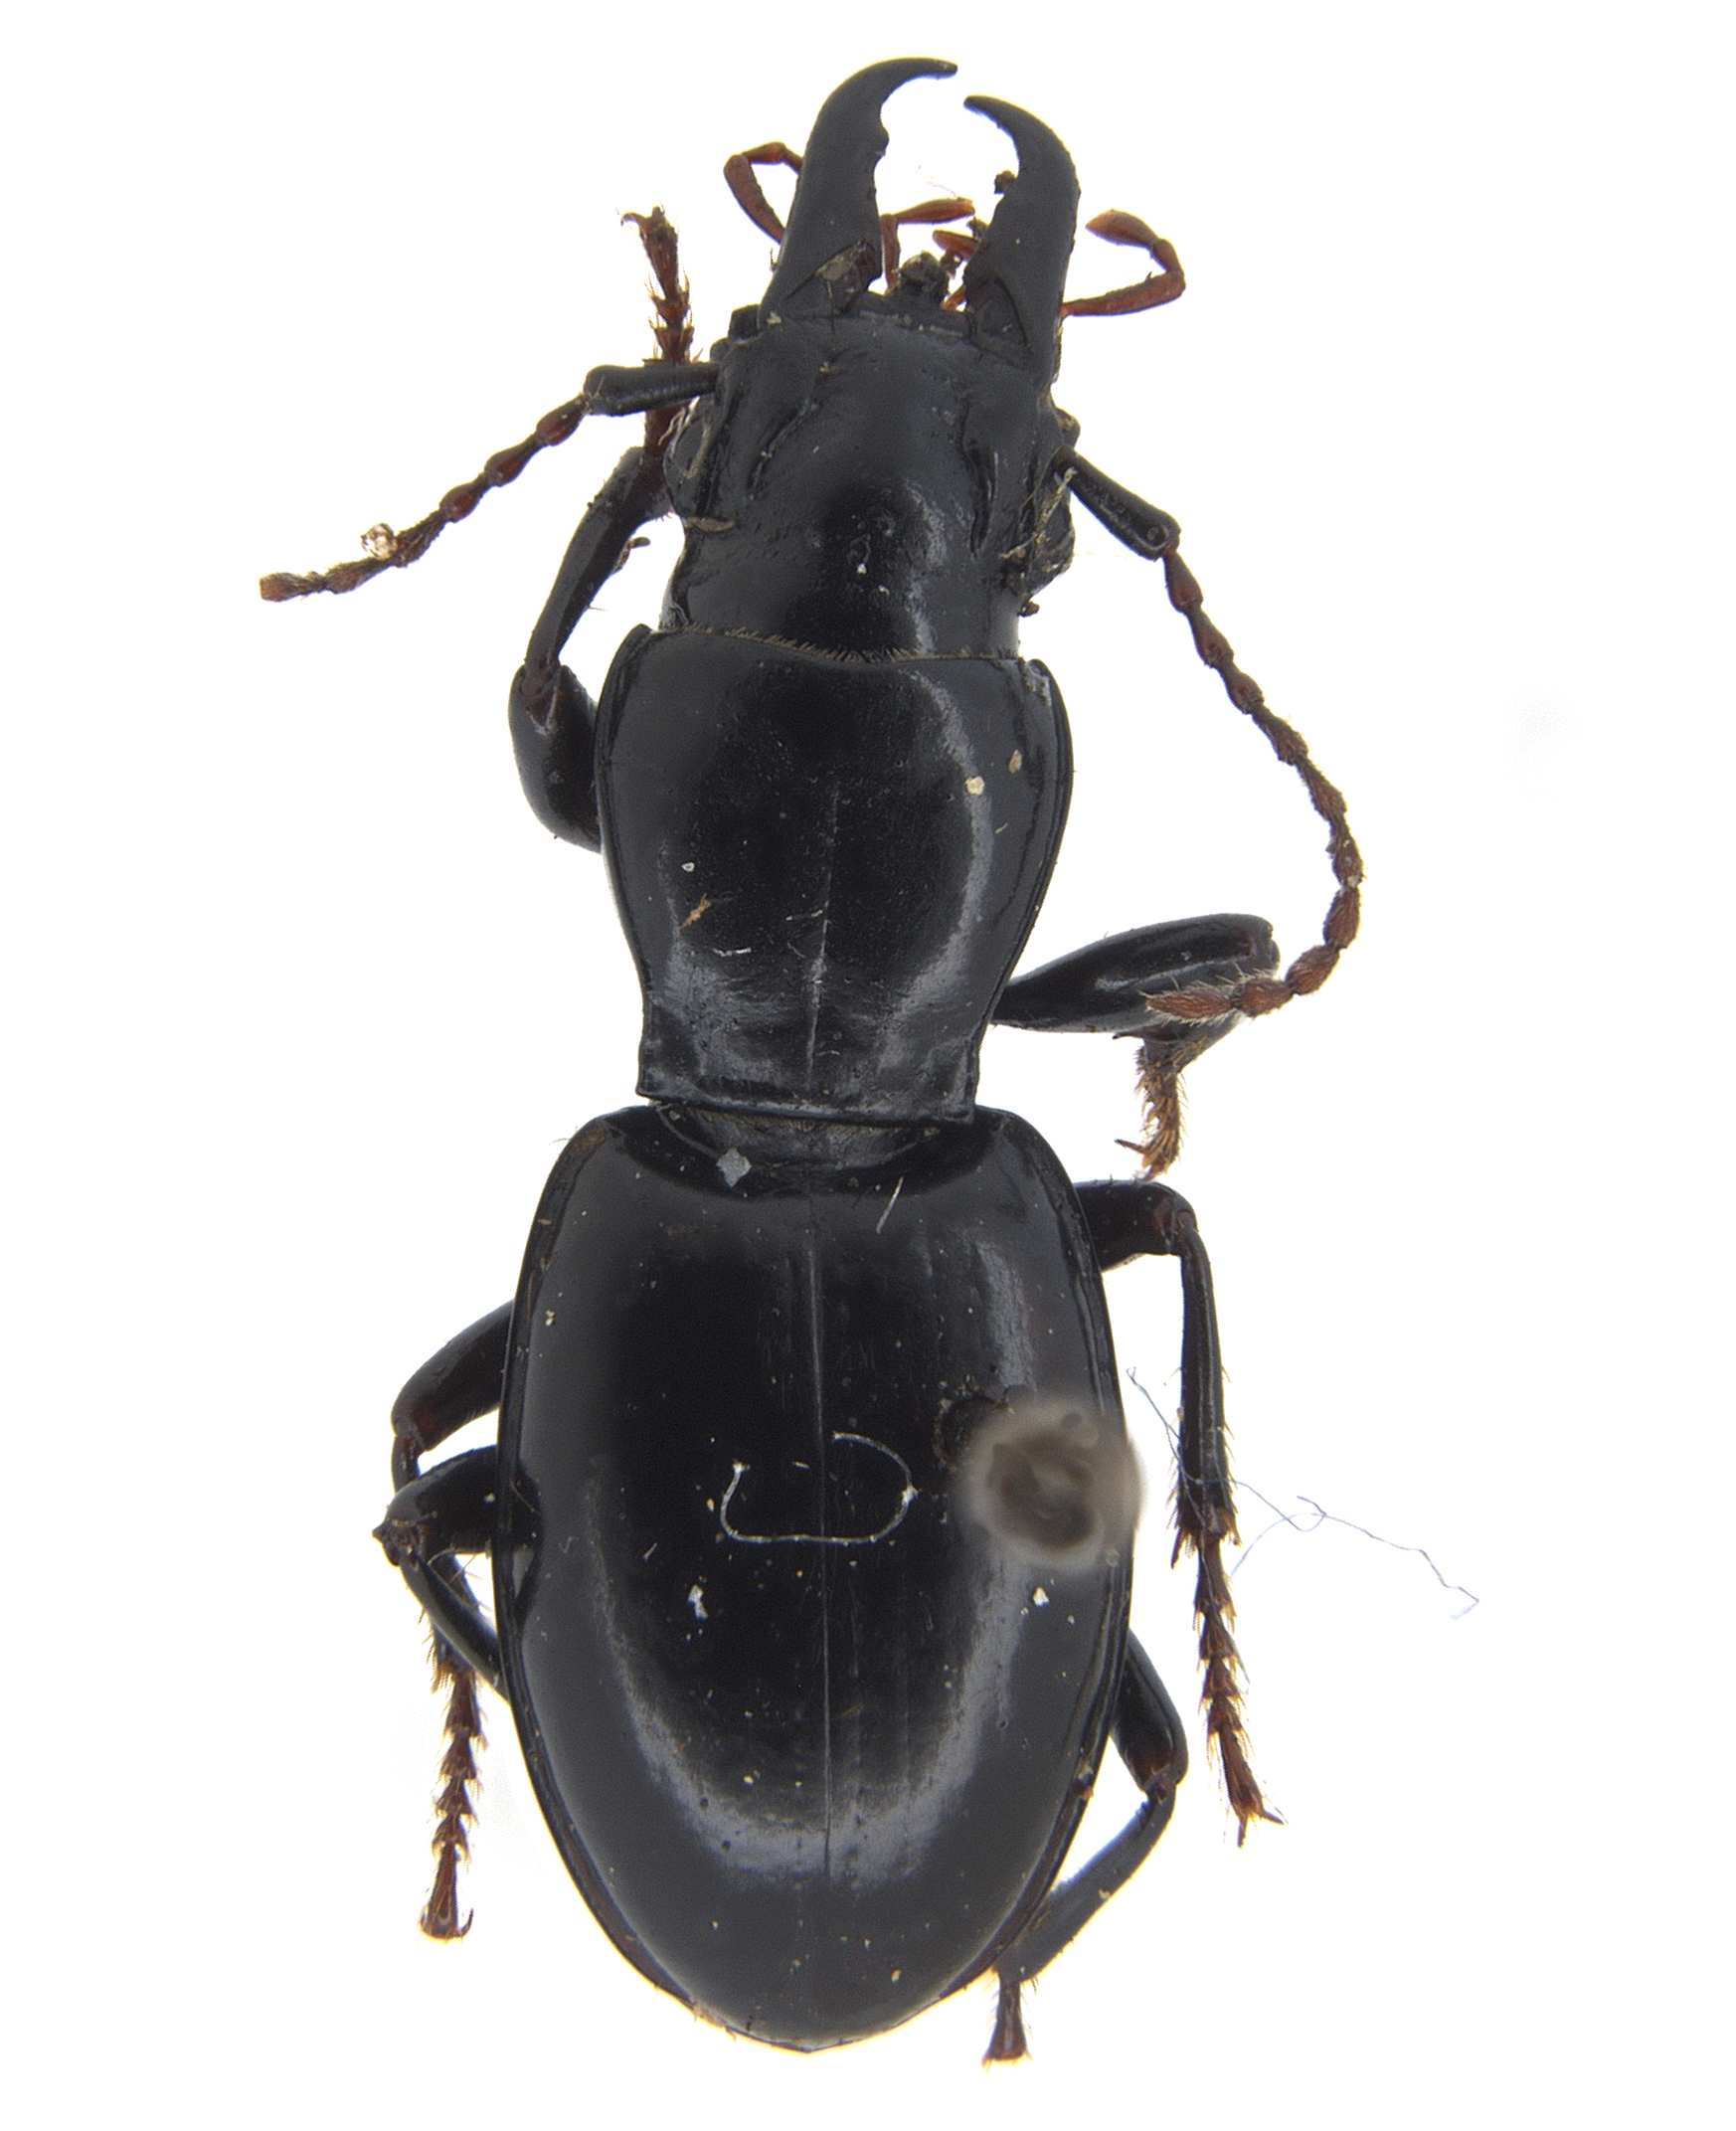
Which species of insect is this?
Promecognathus crassus
